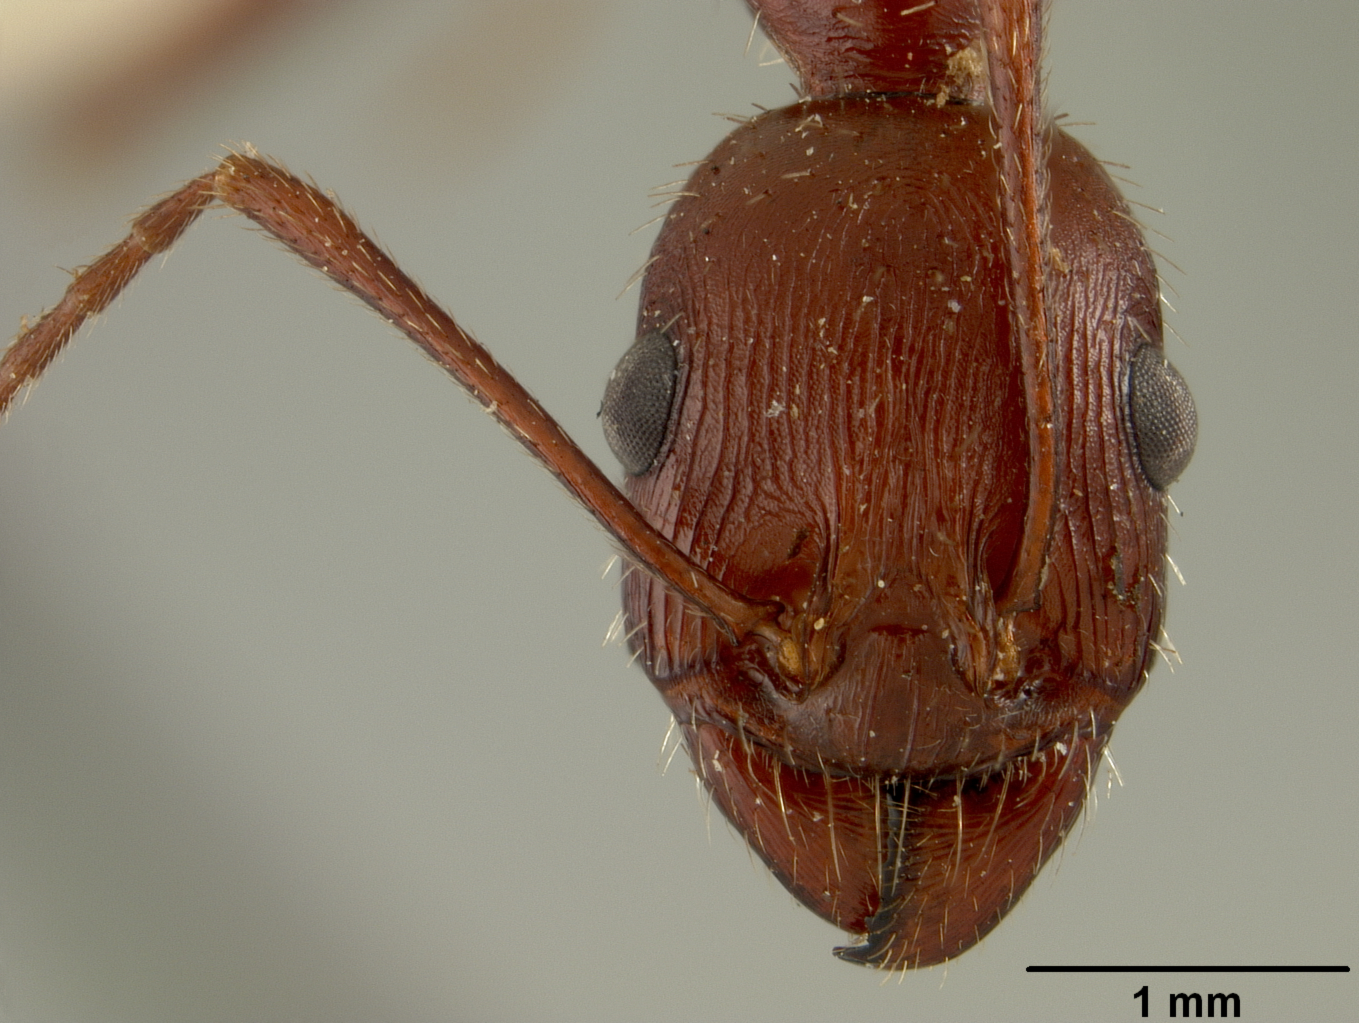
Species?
Aphaenogaster sonorae
